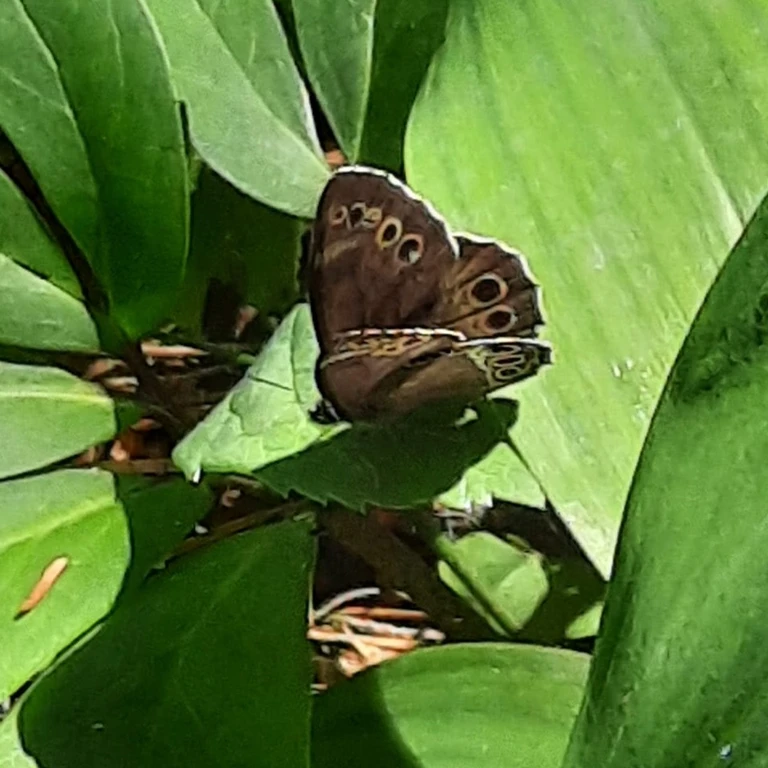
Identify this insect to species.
Lopinga achine (also Pararge achine)
